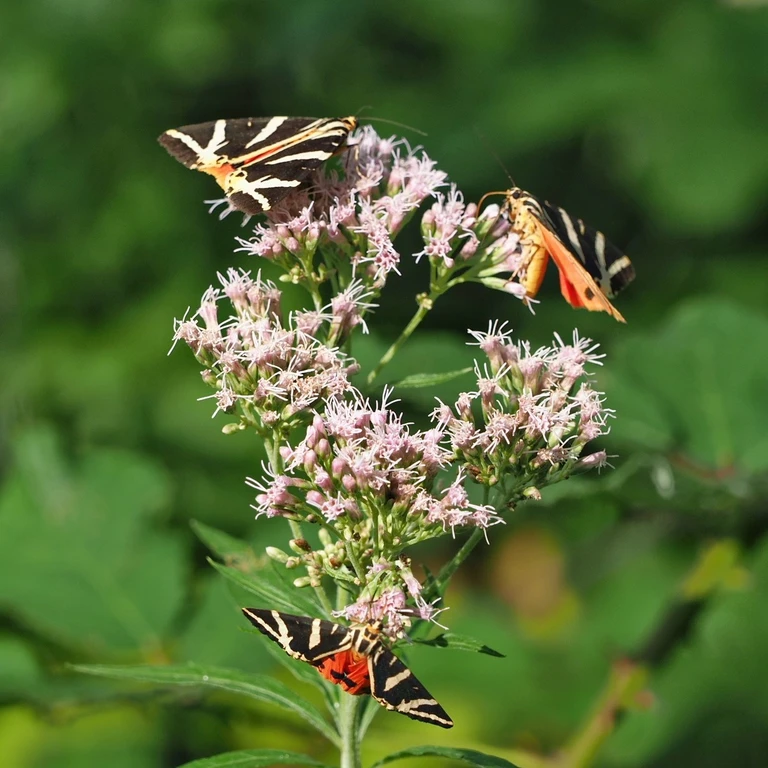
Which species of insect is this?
Euplagia quadripunctaria
